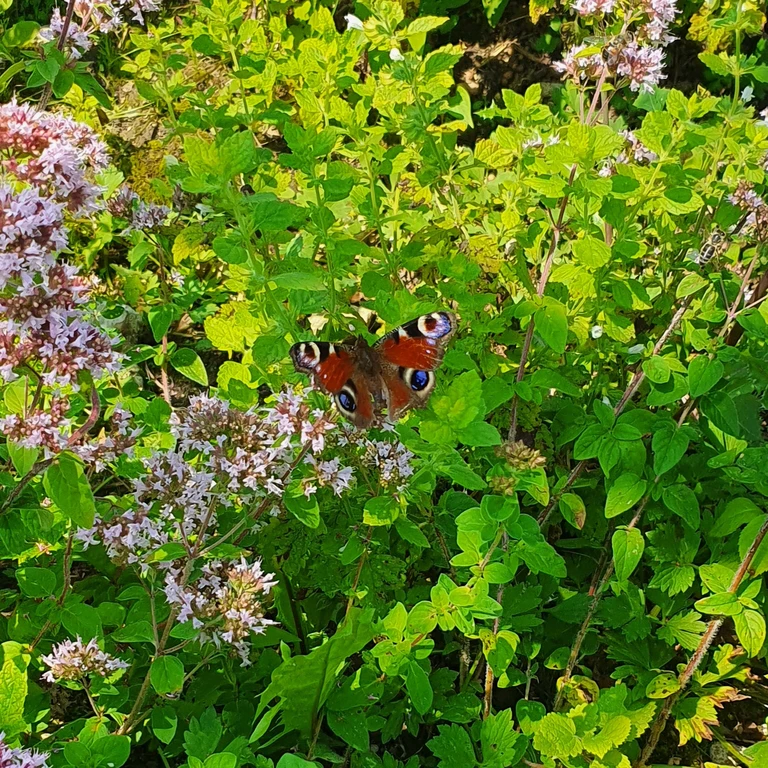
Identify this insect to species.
Aglais io
